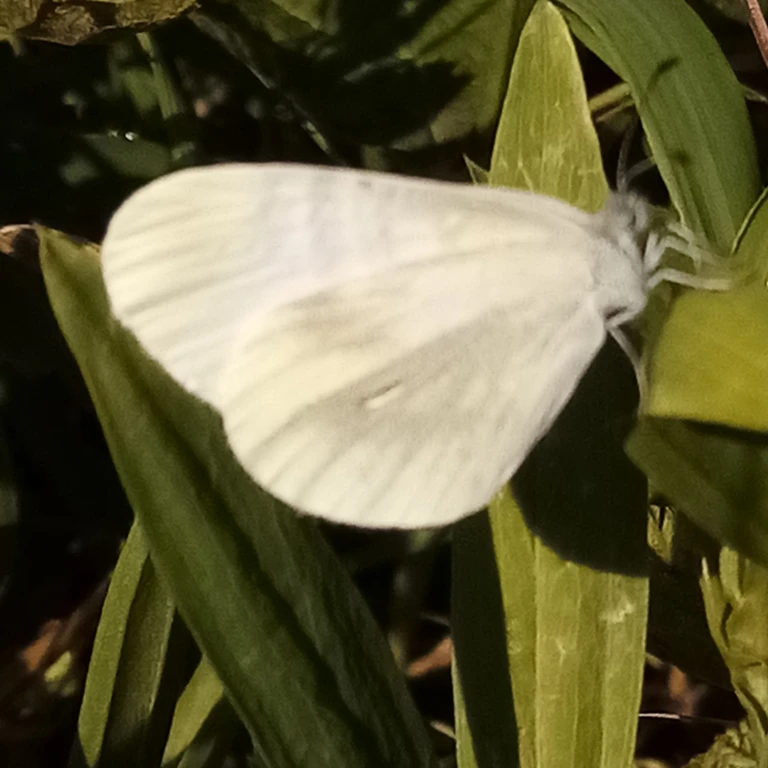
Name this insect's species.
Leptidea sinapis/juvernica
